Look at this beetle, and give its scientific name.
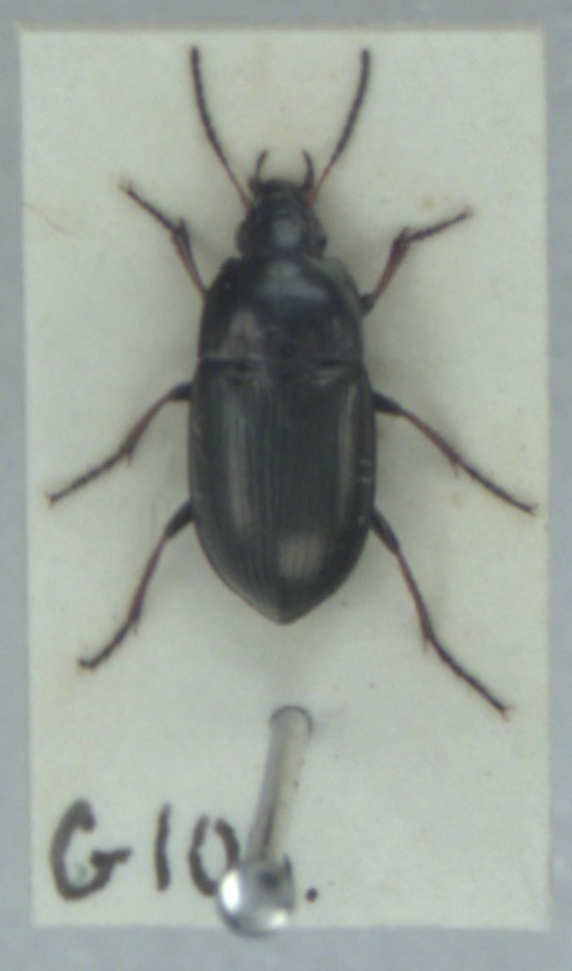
Amara plebeja
